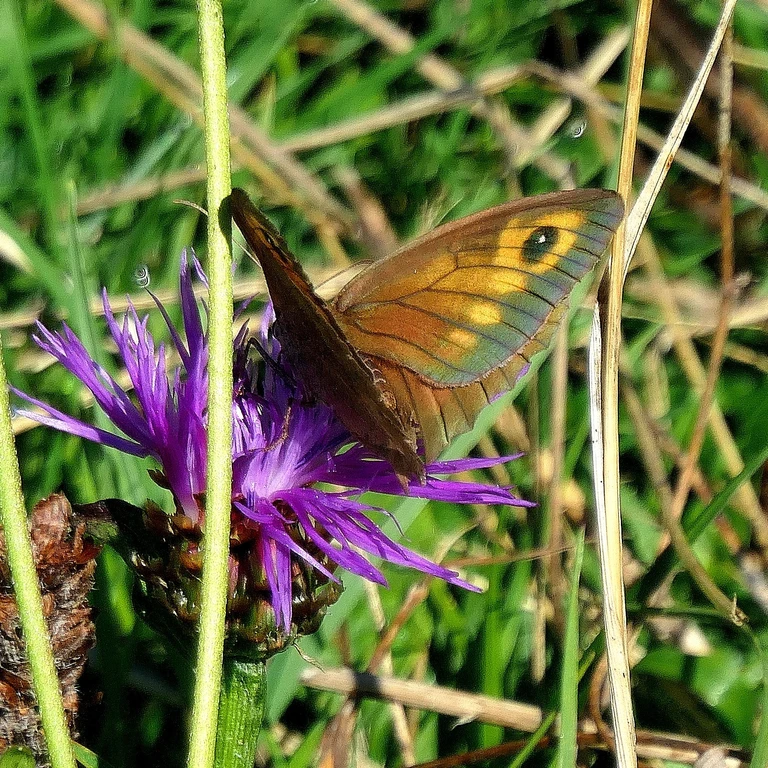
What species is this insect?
Maniola jurtina
